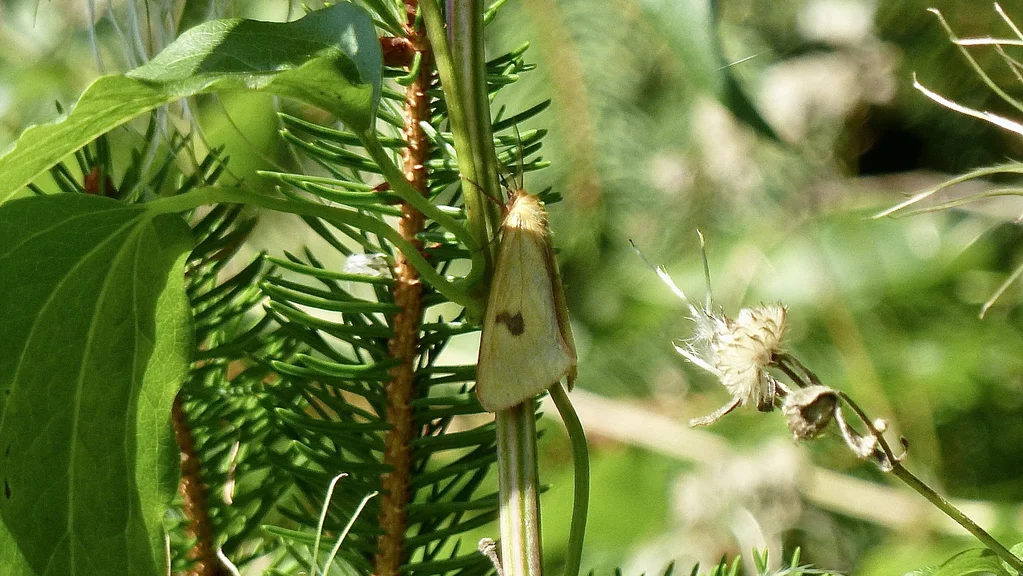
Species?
Diacrisia sannio
